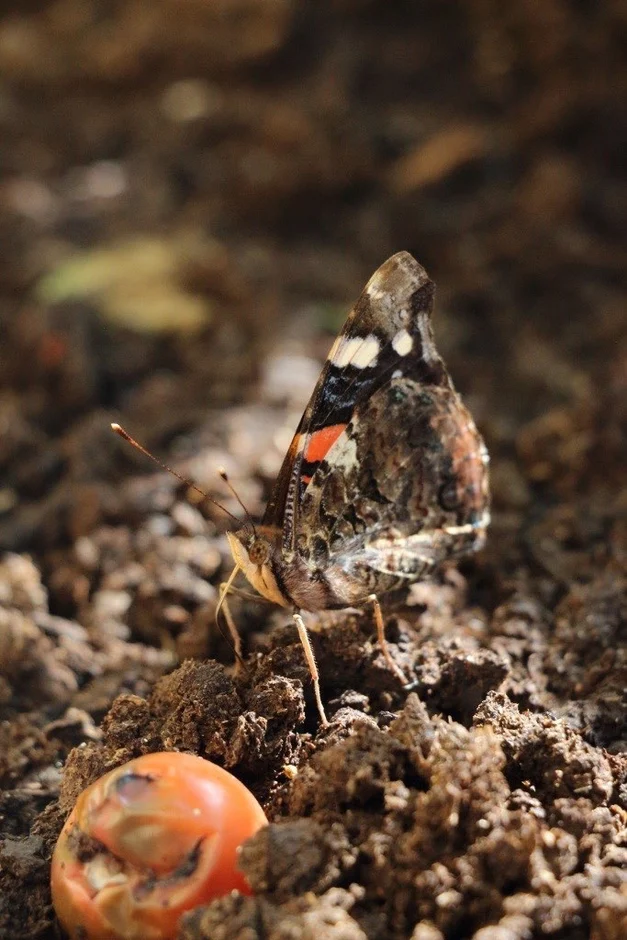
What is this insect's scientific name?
Vanessa atalanta
